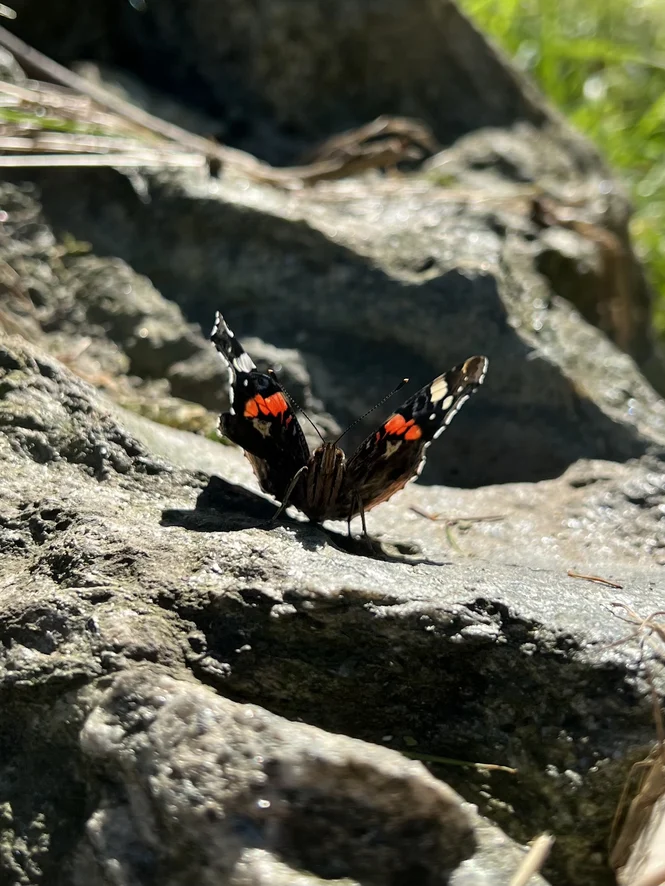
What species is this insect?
Vanessa atalanta
